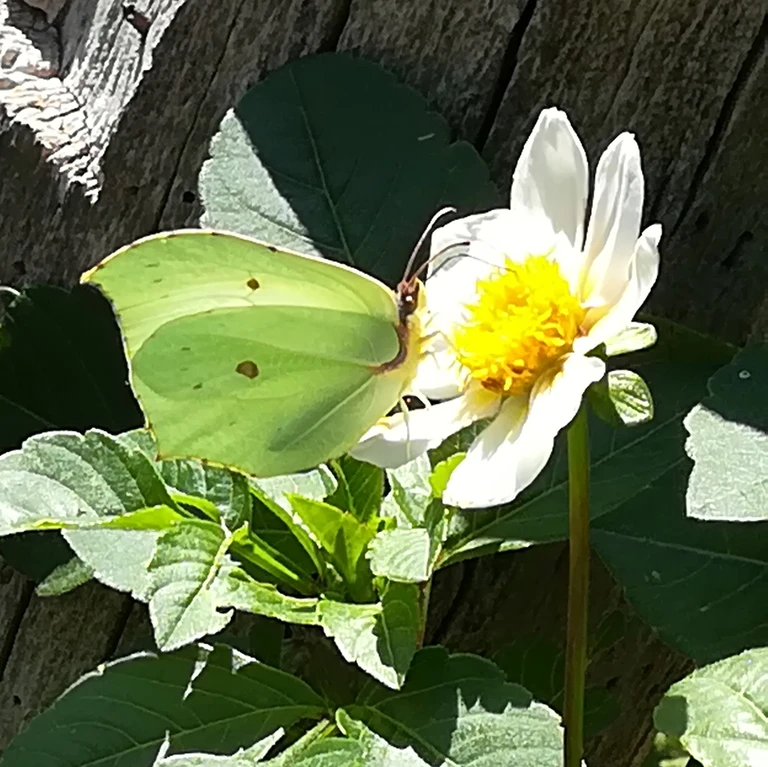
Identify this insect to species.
Gonepteryx rhamni
